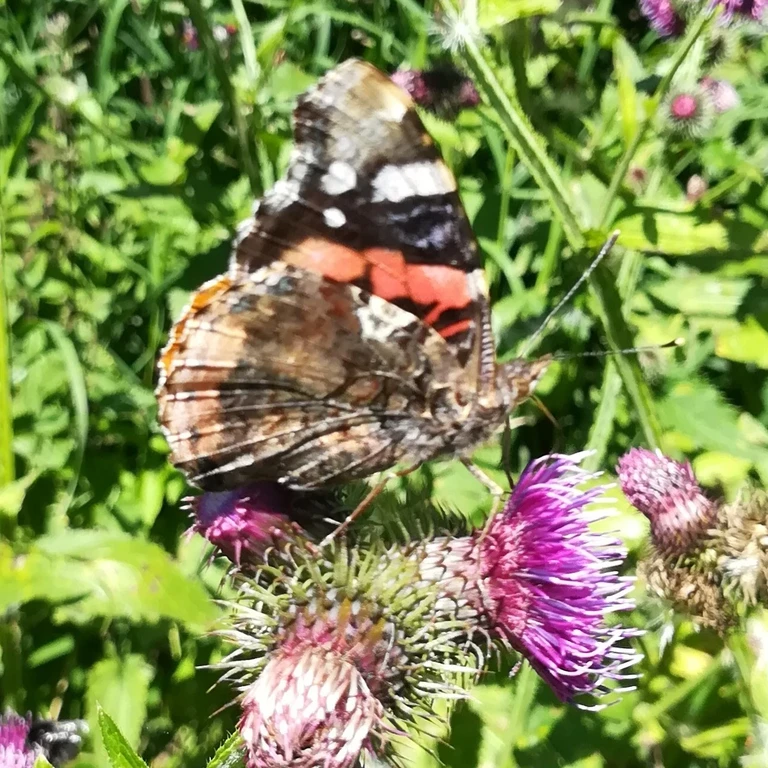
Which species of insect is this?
Vanessa atalanta
